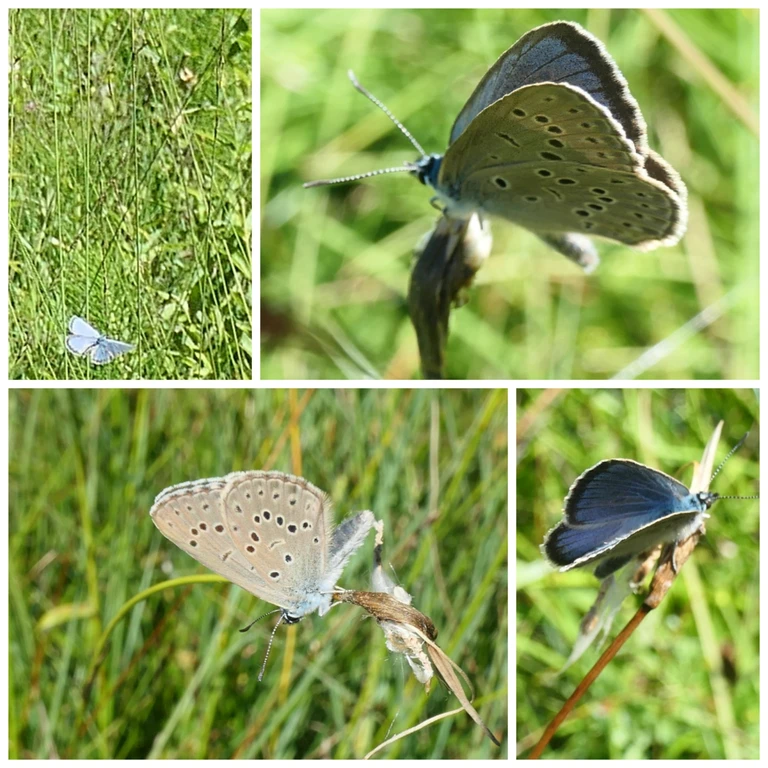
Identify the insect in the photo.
Phengaris alcon/rebeli
